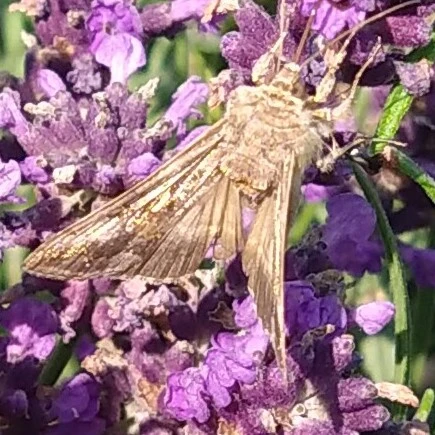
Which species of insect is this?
Autographa gamma
